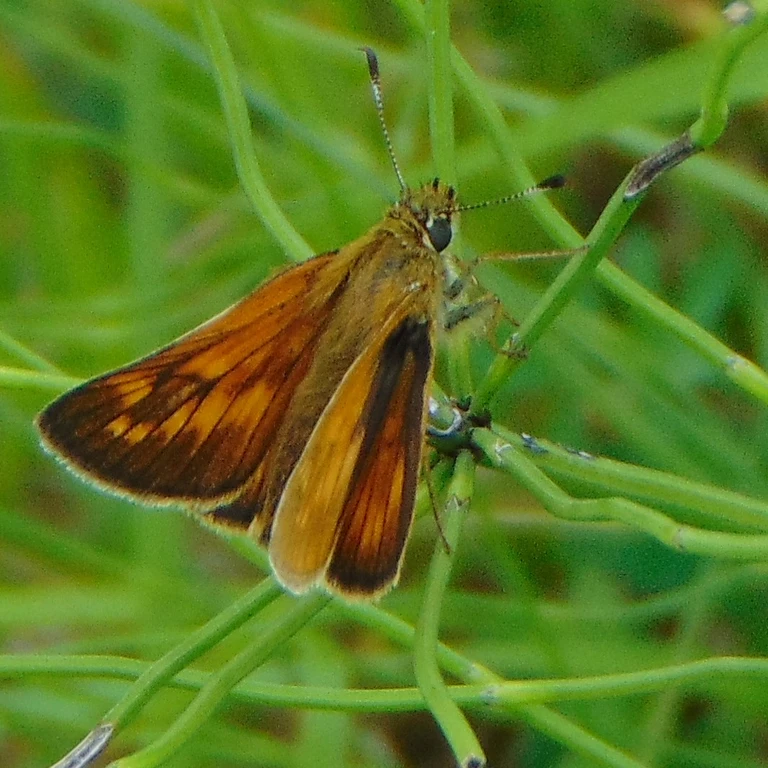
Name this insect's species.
Ochlodes sylvanus (also Ochlodes venata)
